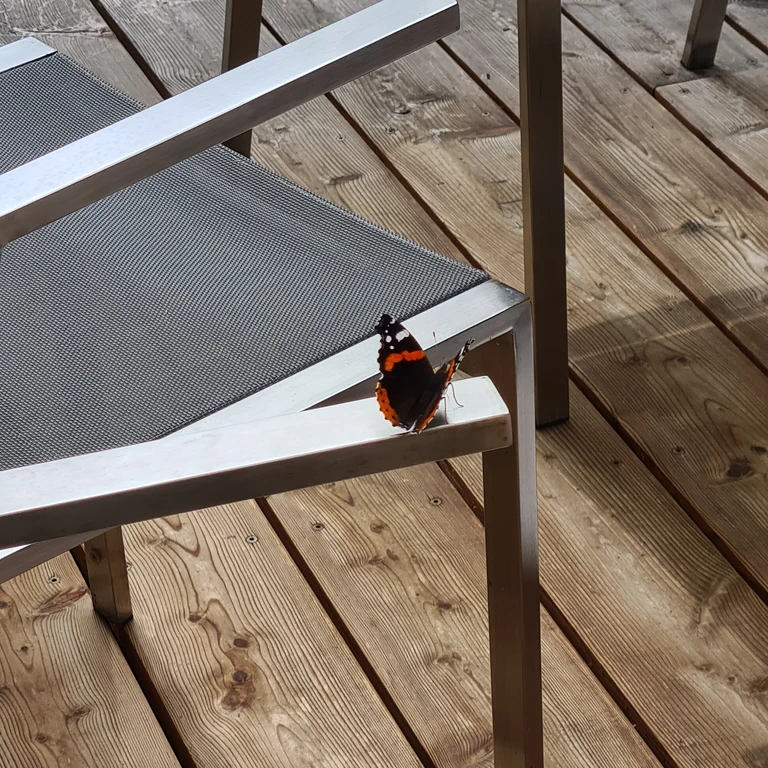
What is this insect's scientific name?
Vanessa atalanta
